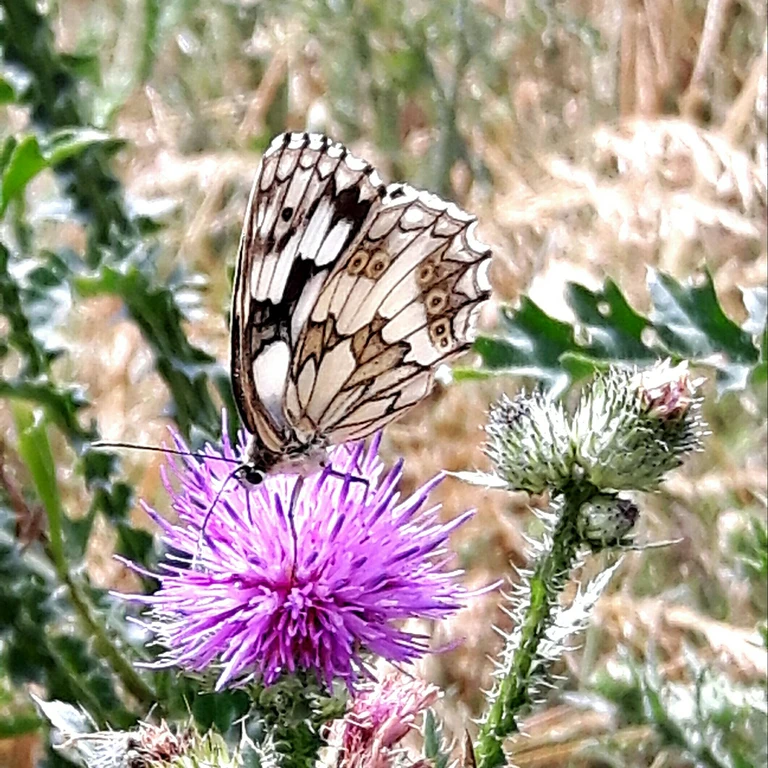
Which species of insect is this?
Melanargia galathea
